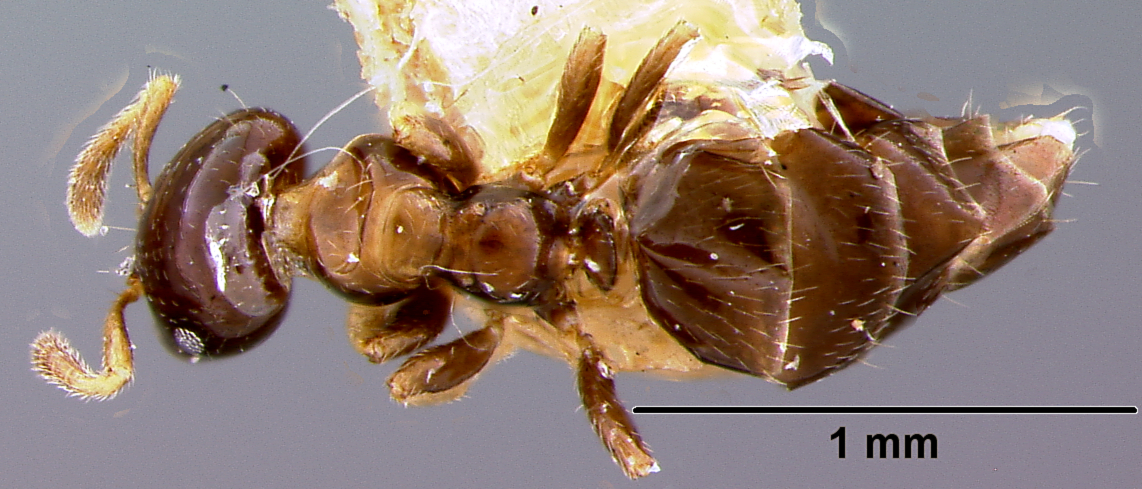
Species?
Myrmelachista amicta
